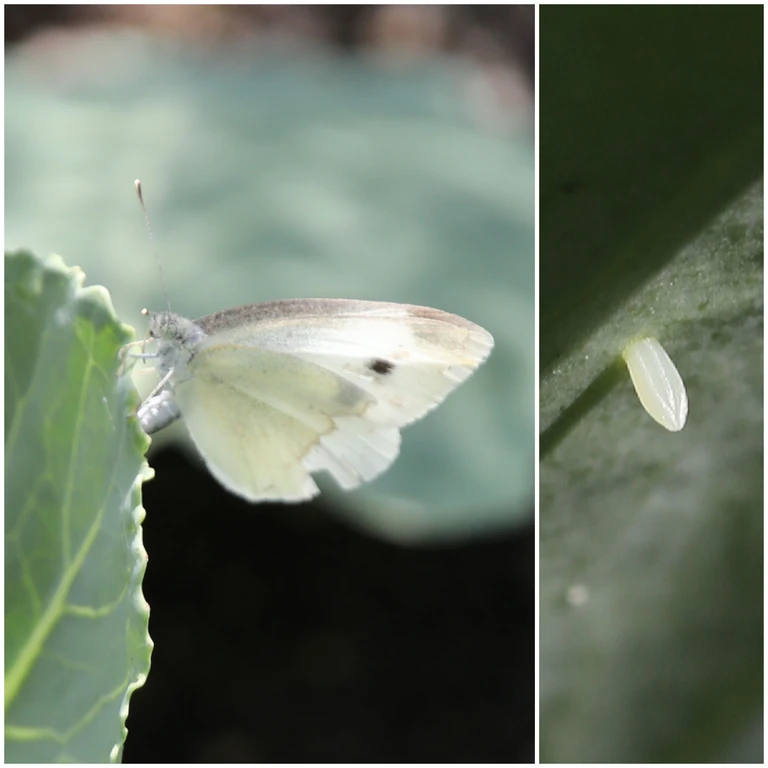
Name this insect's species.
Pieris rapae
